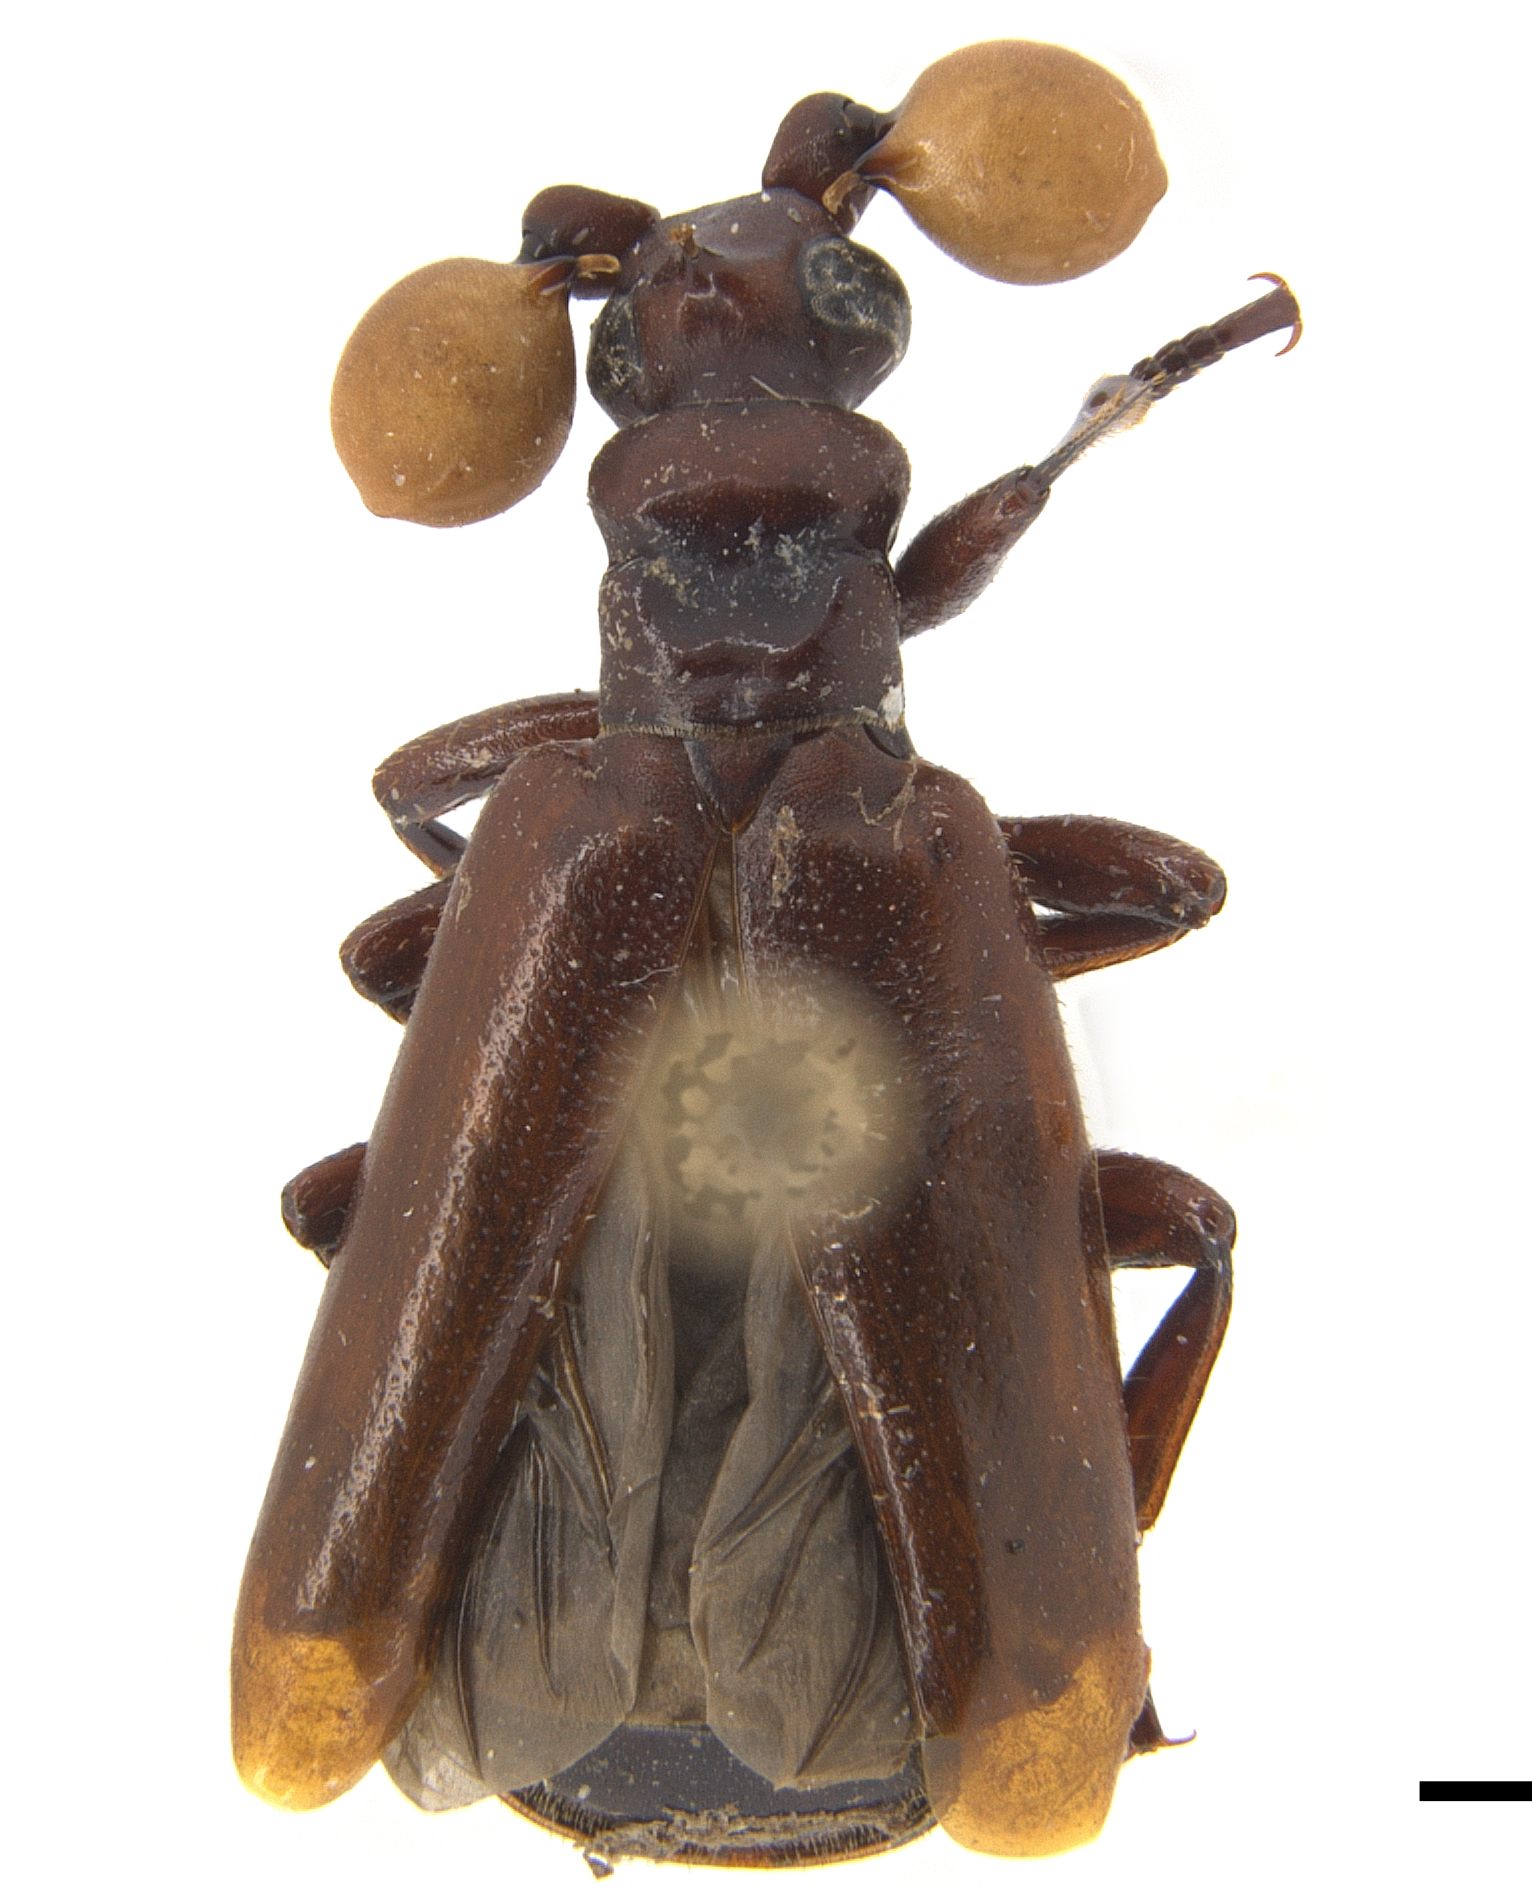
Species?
Katapaussus sphaerocerus (also Paussus sphaerocerus)
